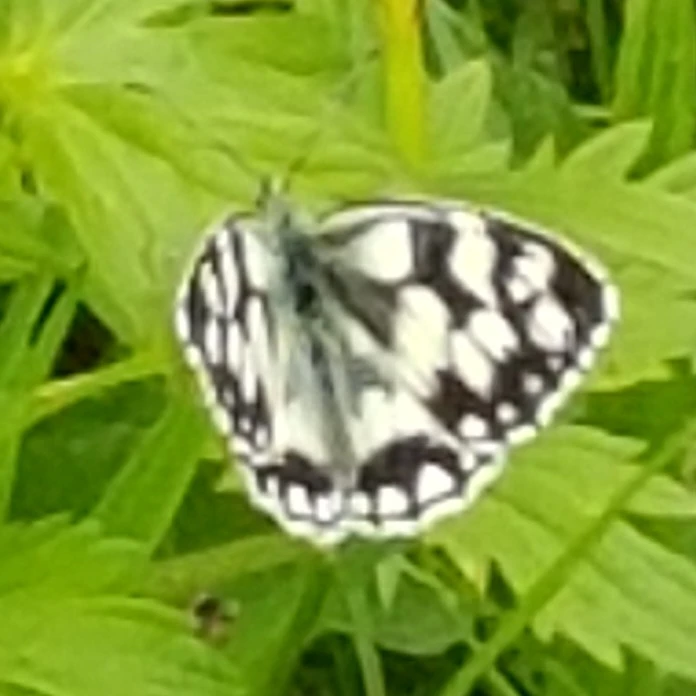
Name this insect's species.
Melanargia galathea
